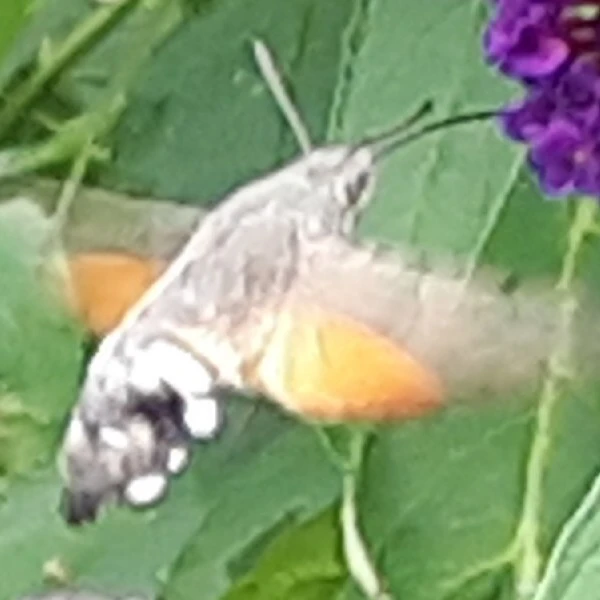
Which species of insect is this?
Macroglossum stellatarum
